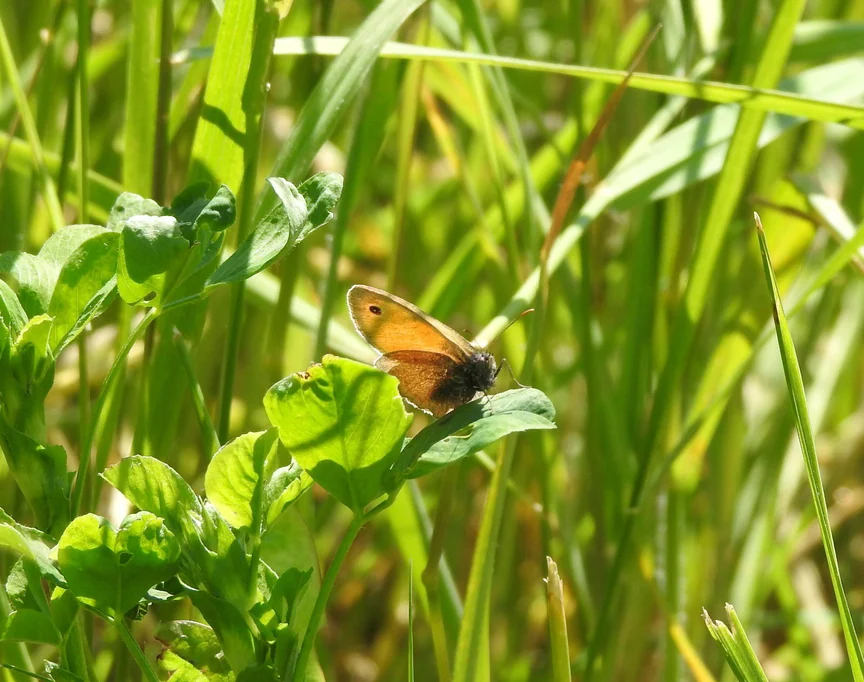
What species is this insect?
Coenonympha pamphilus
